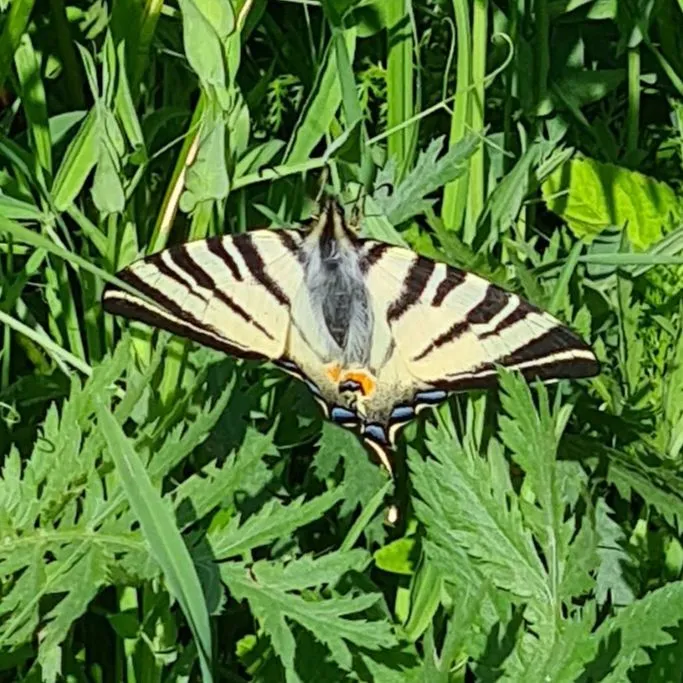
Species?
Iphiclides podalirius
